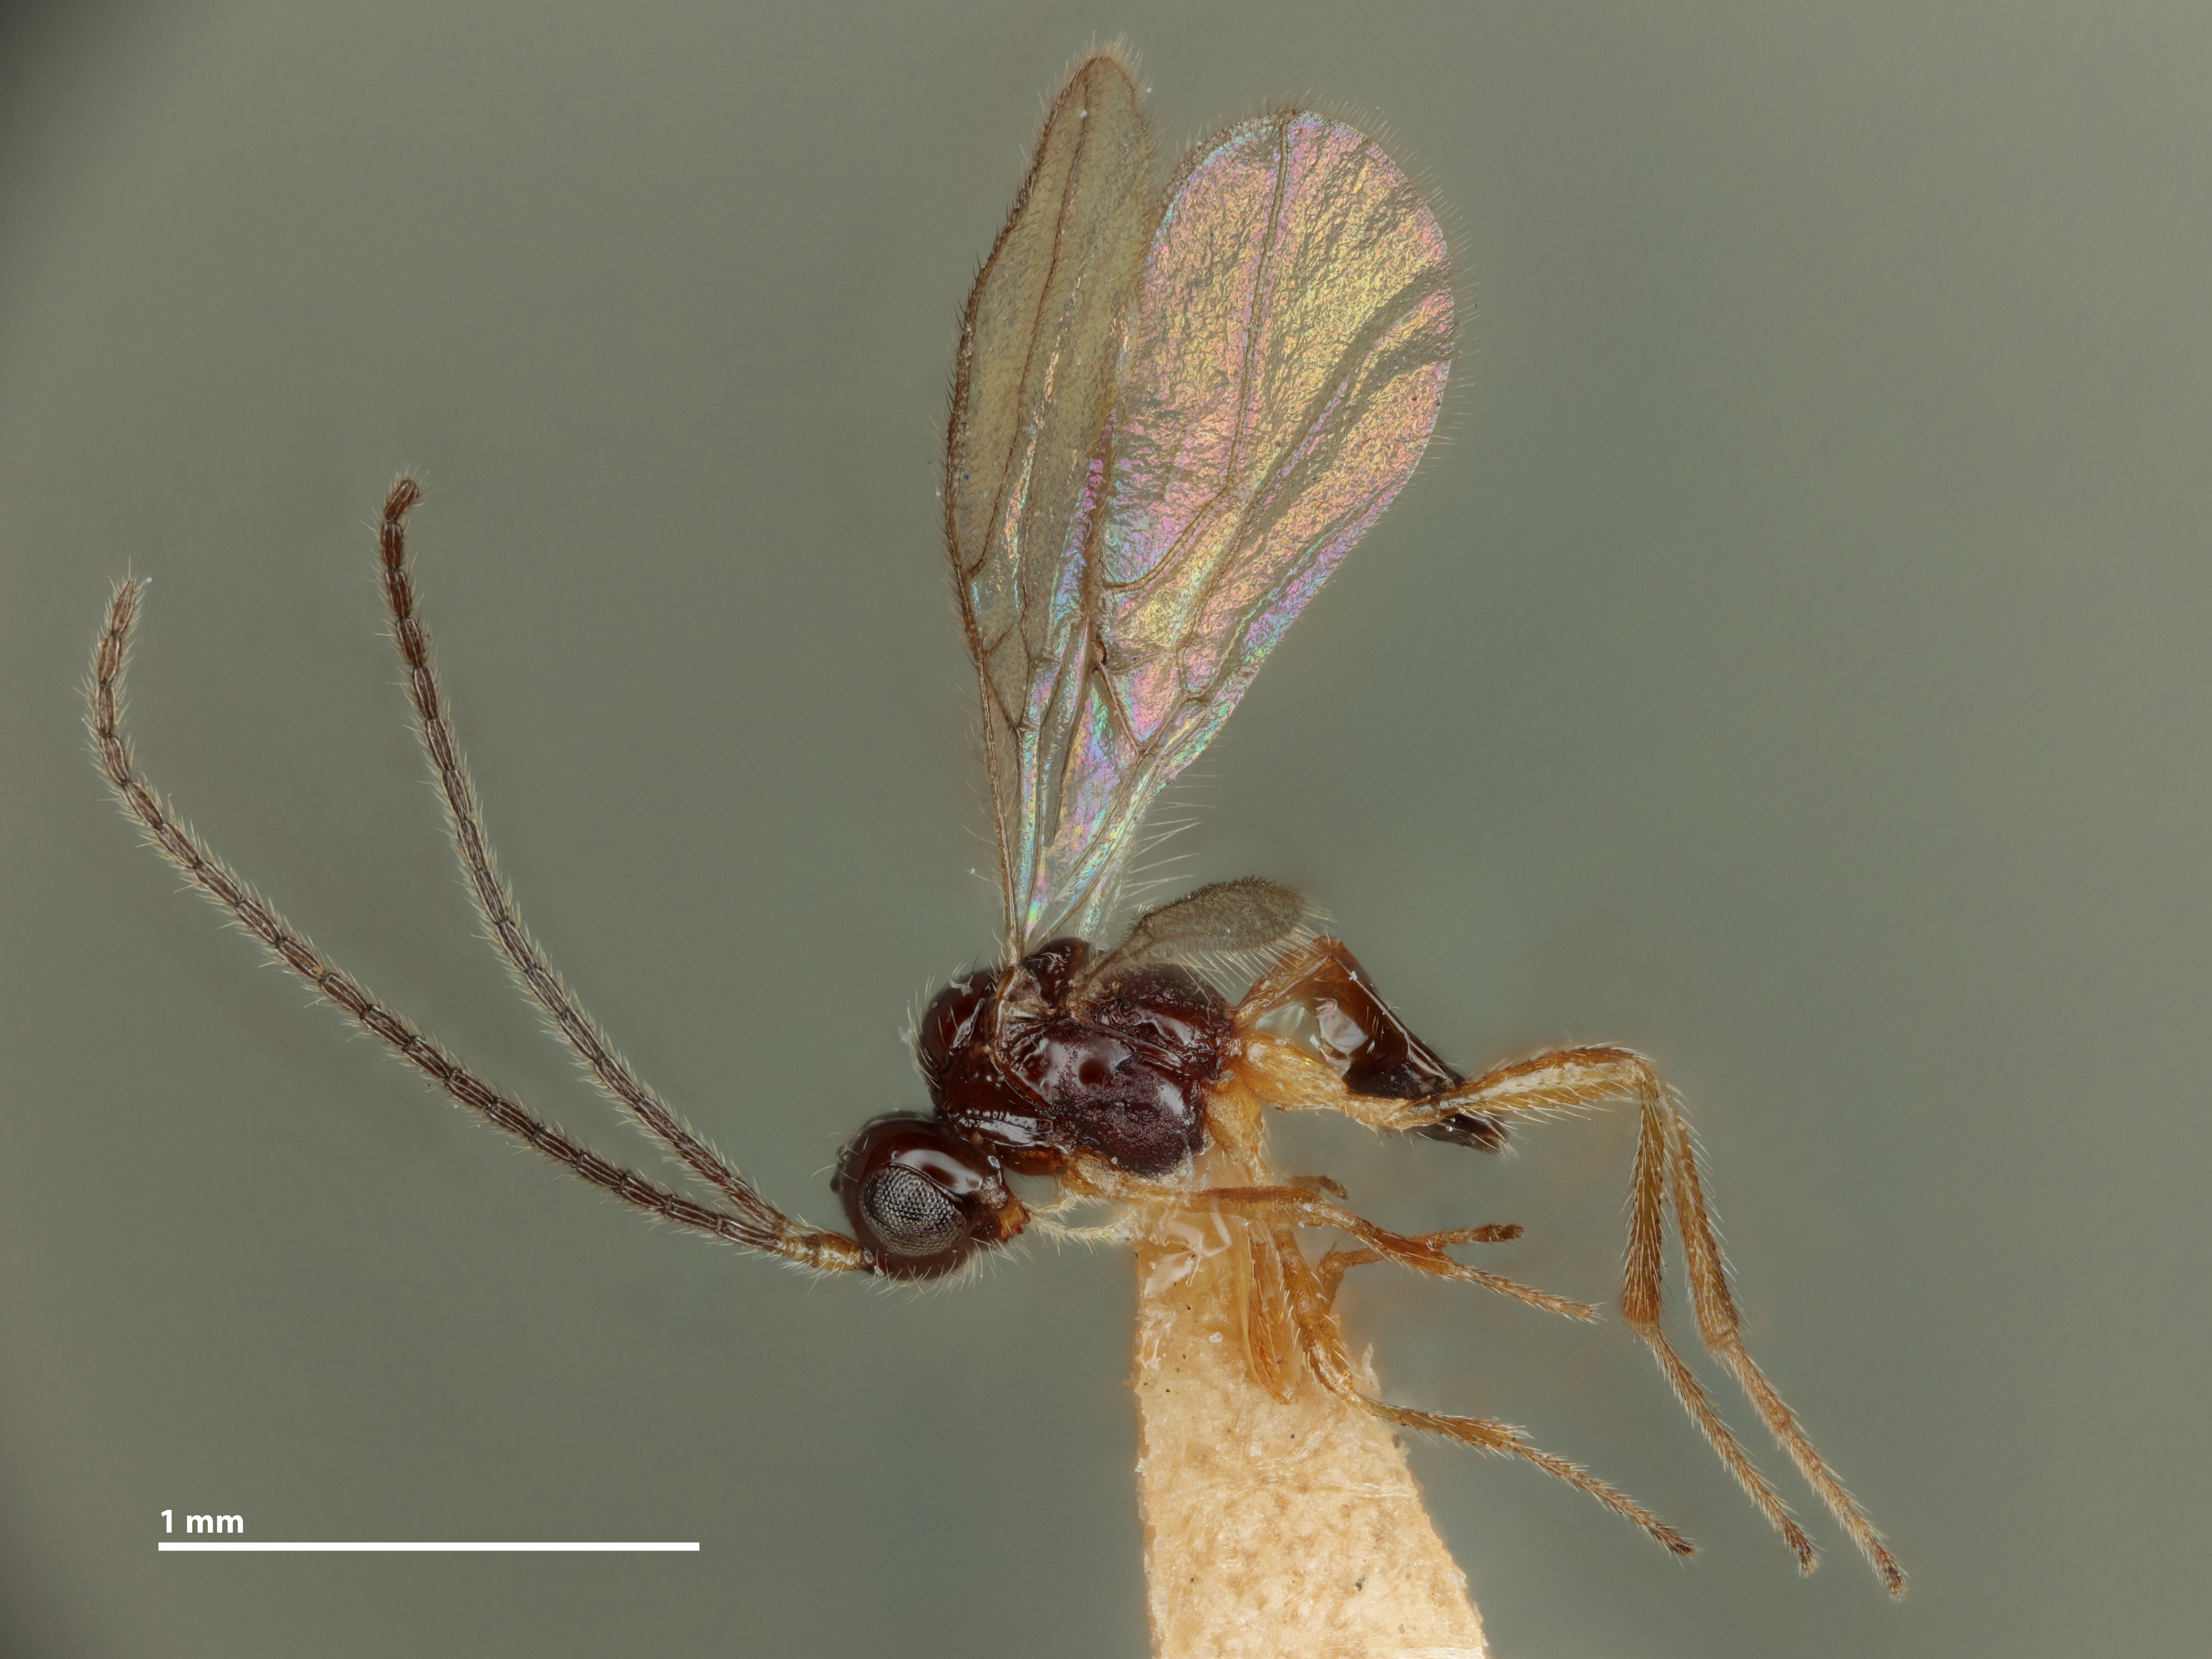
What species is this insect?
Synaldis liliputana
